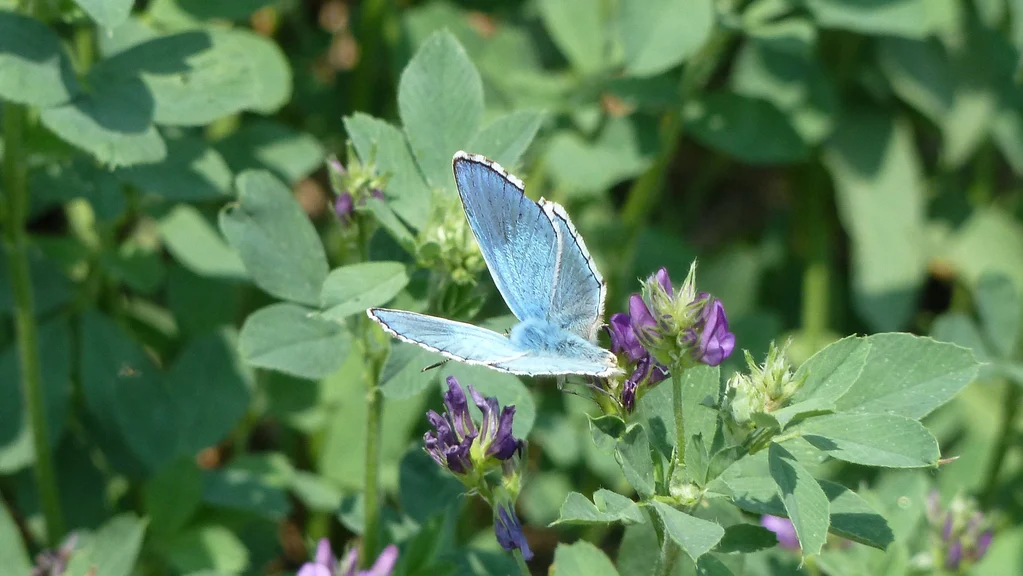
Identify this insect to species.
Lysandra bellargus
